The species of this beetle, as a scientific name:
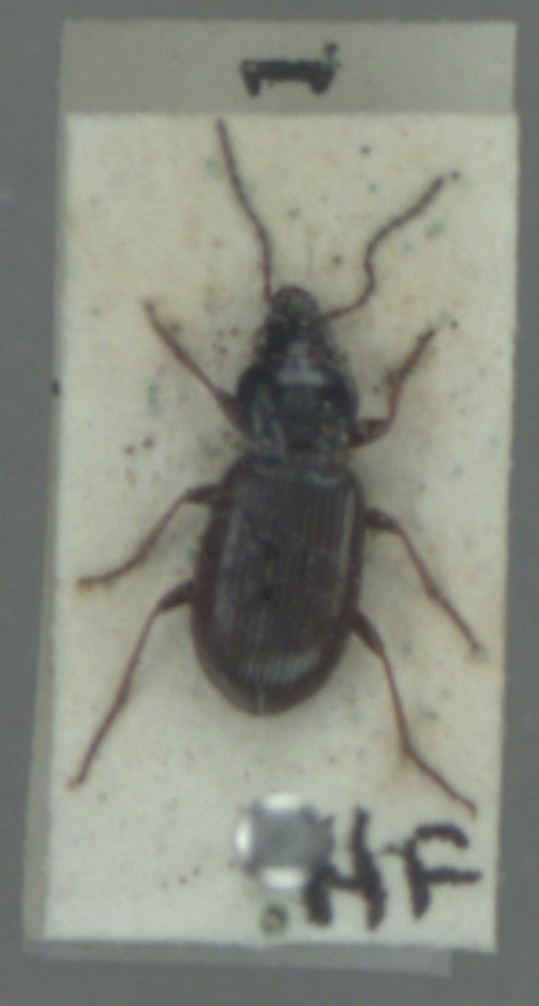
Pterostichus strenuus
